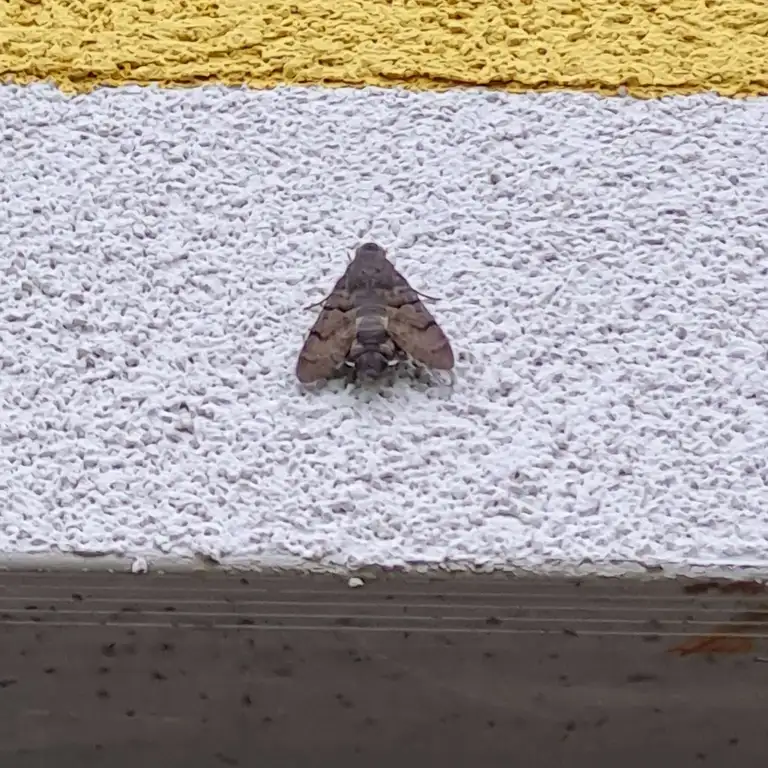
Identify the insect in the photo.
Macroglossum stellatarum
